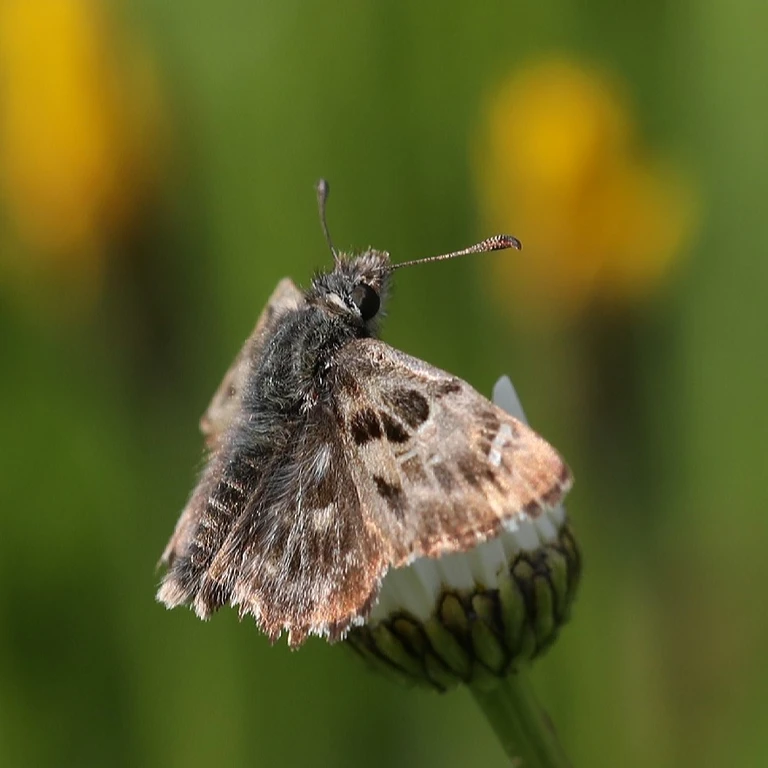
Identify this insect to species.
Carcharodus alceae
